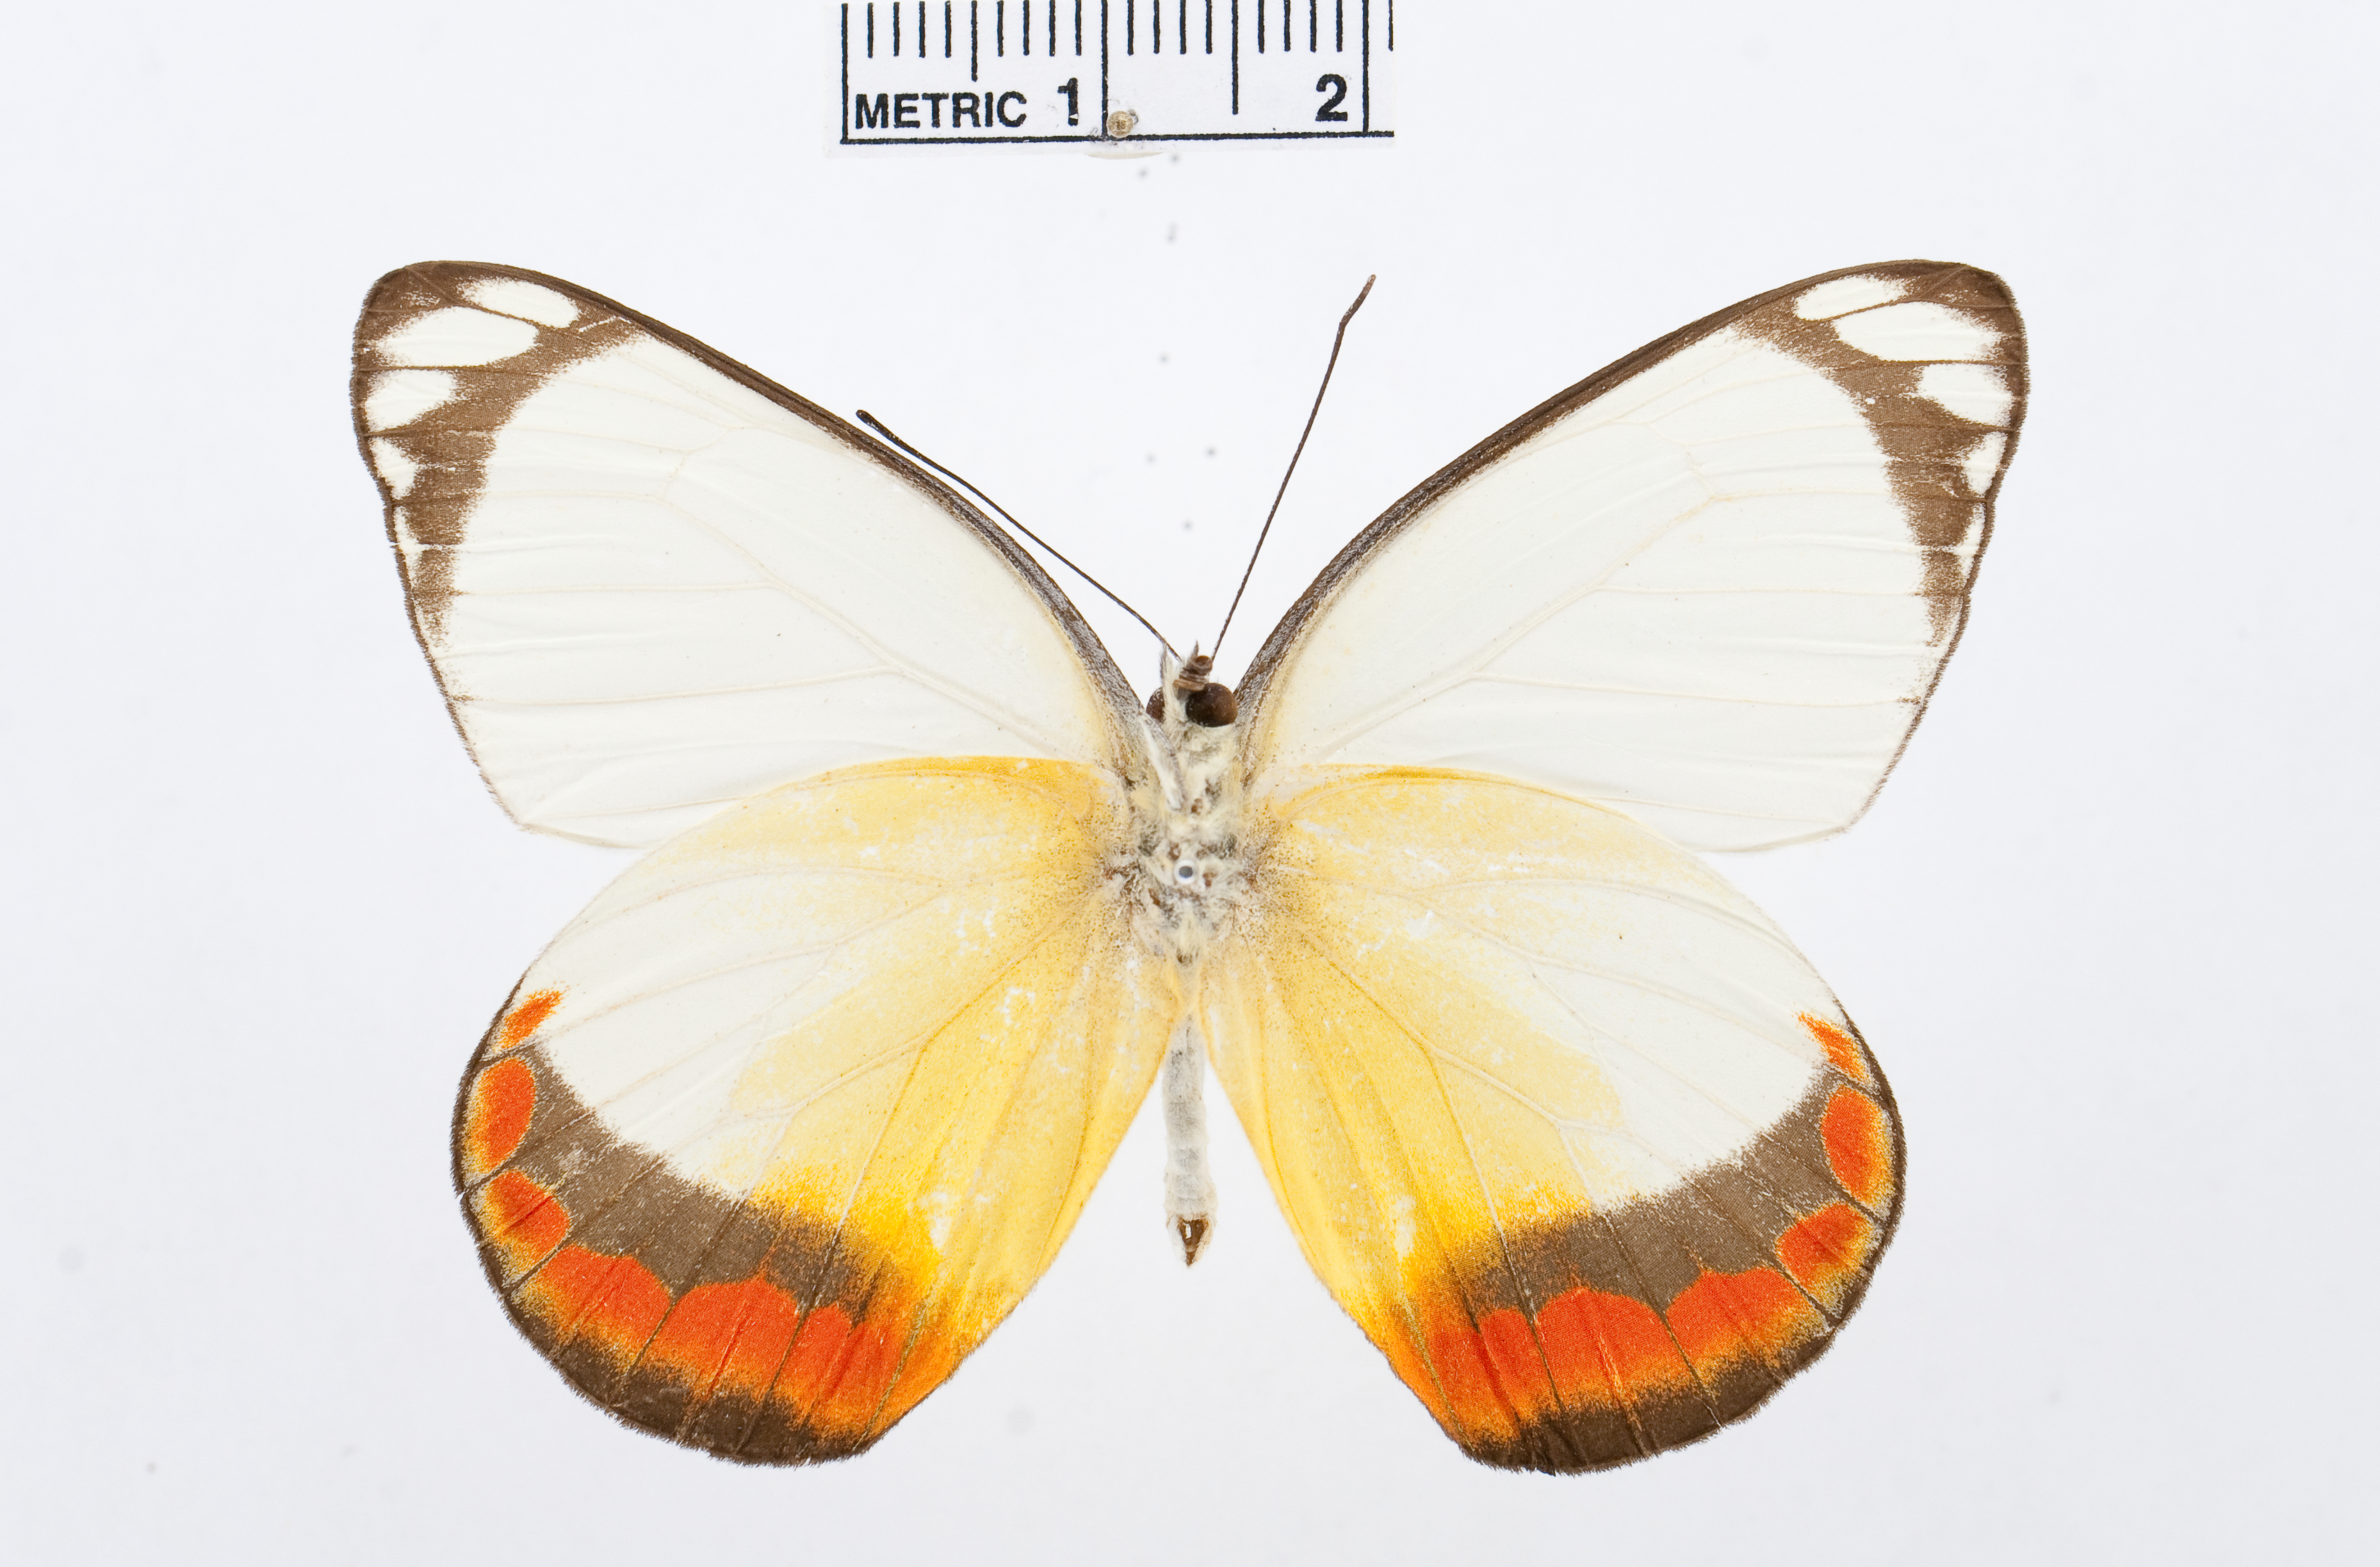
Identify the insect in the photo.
Delias euphemia
